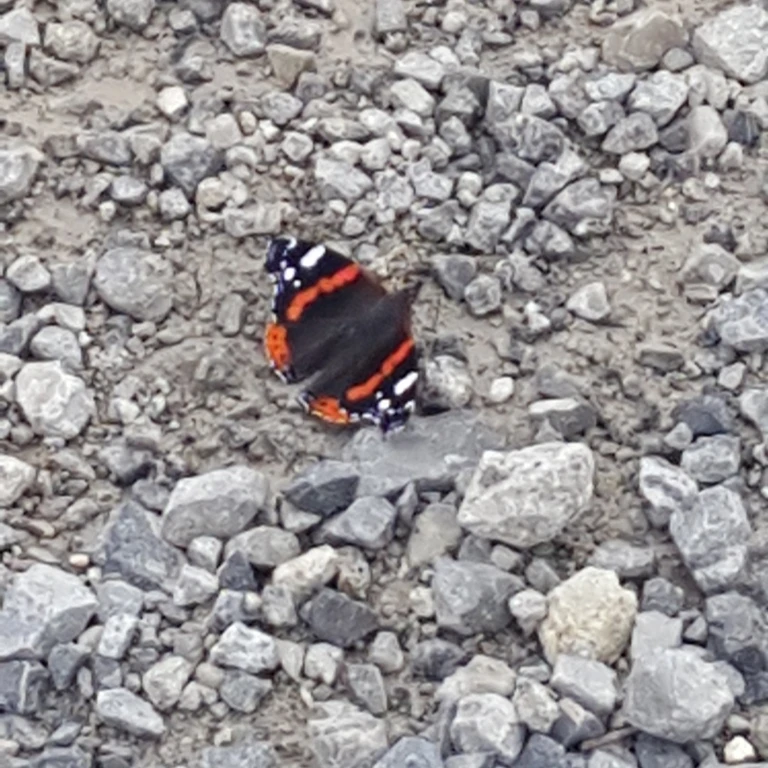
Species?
Vanessa atalanta
